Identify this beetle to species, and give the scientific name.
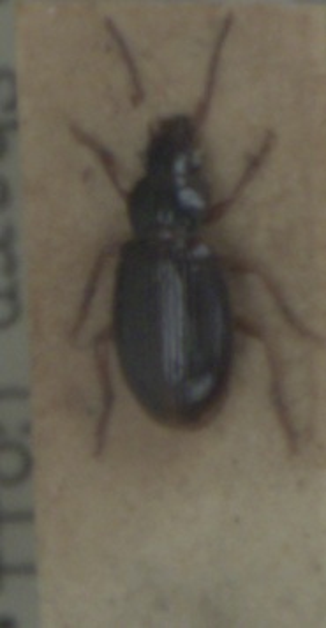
Bradycellus sharpi
